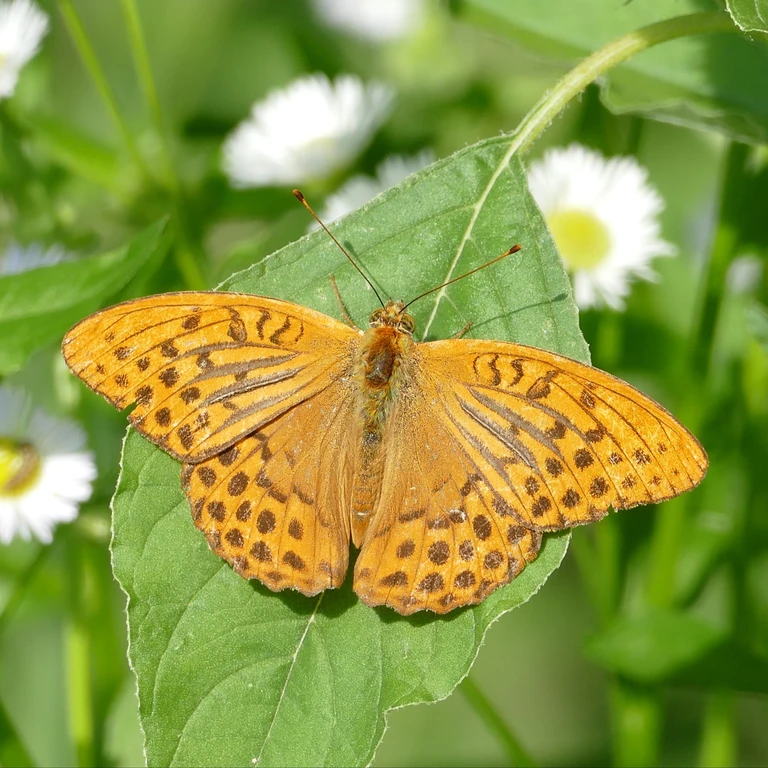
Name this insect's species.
Argynnis paphia
